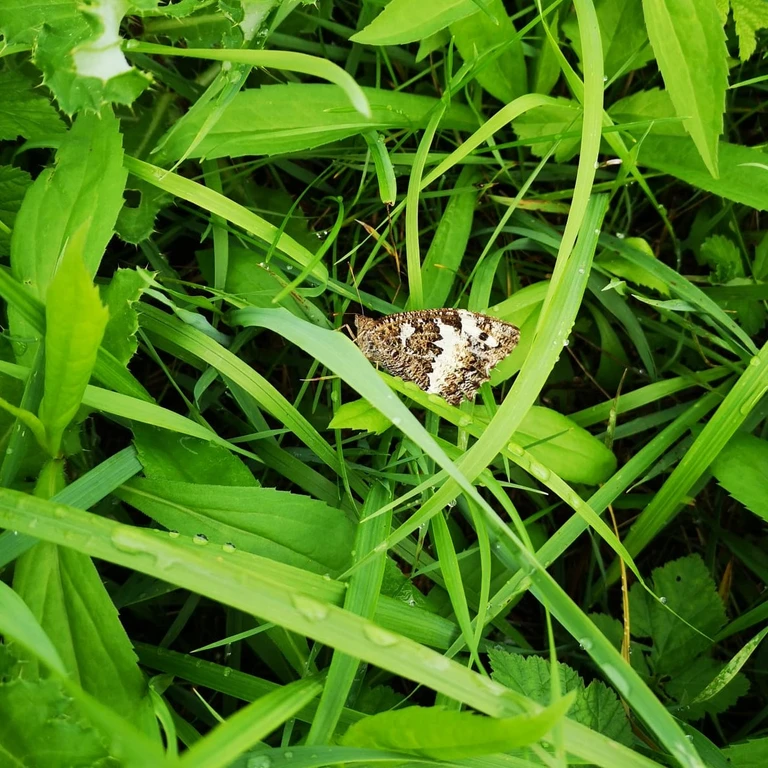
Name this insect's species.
Brintesia circe
